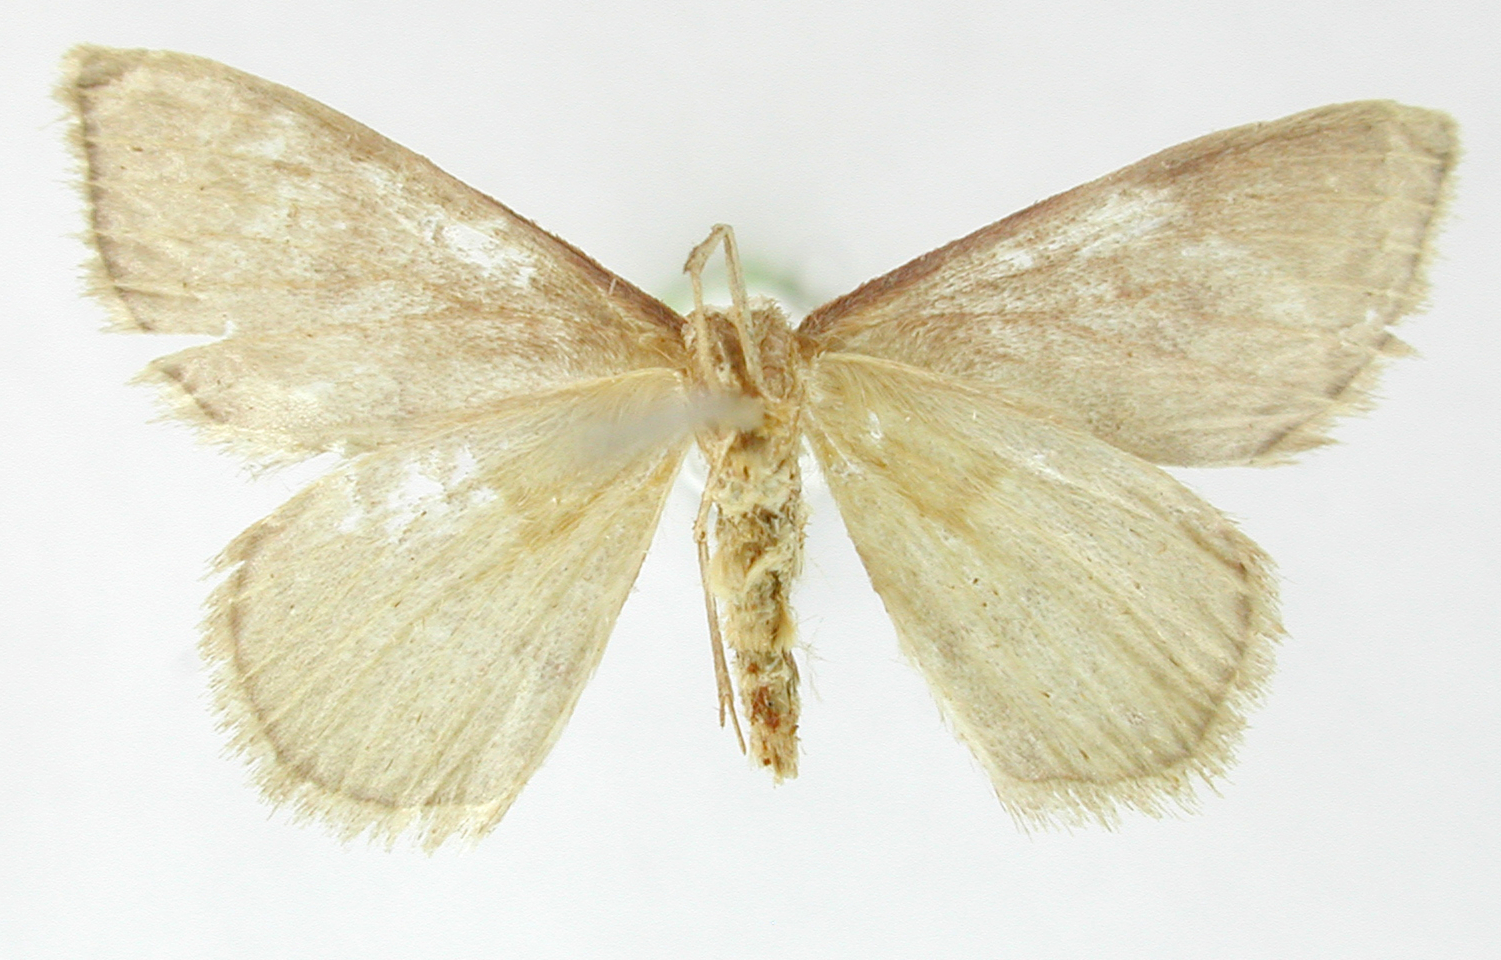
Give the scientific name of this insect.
Crypsityla borrigaria
